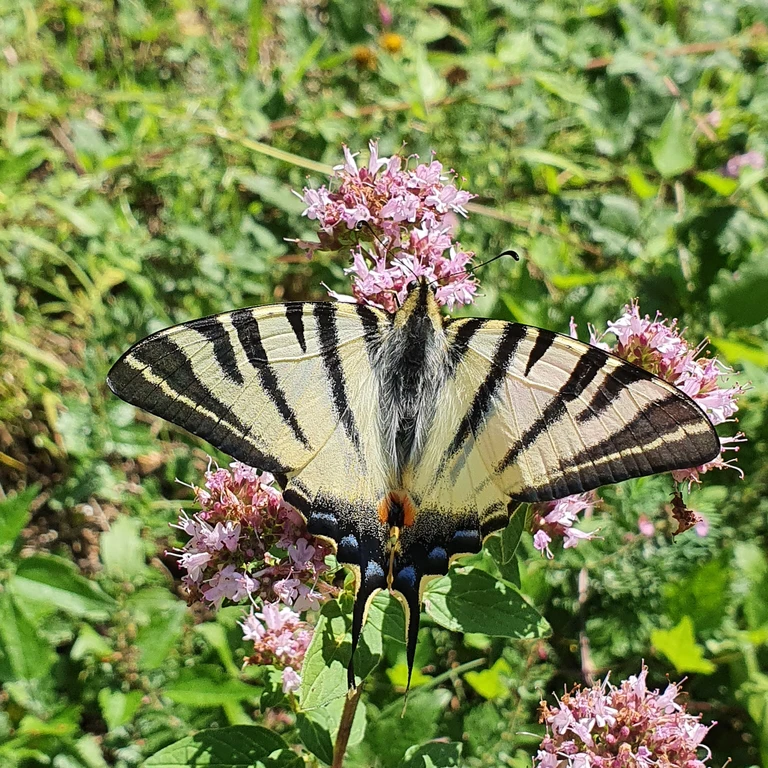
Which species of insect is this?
Iphiclides podalirius
